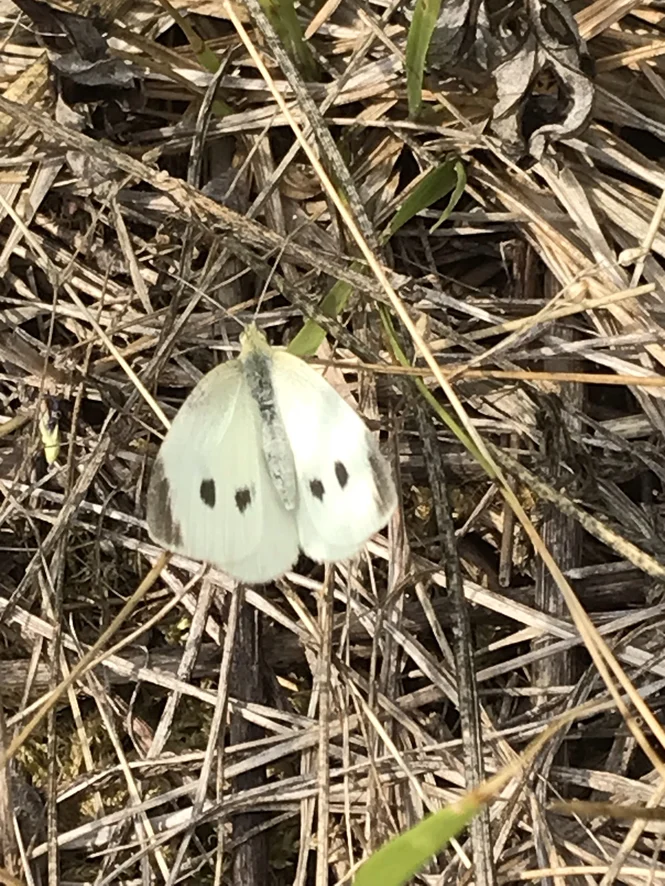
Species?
Pieris rapae
